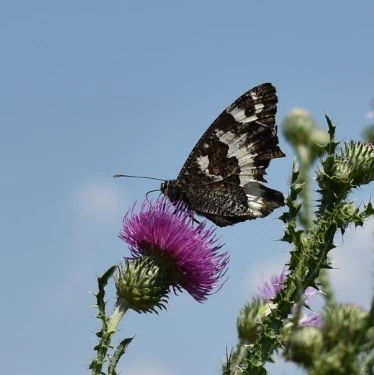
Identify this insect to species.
Brintesia circe
